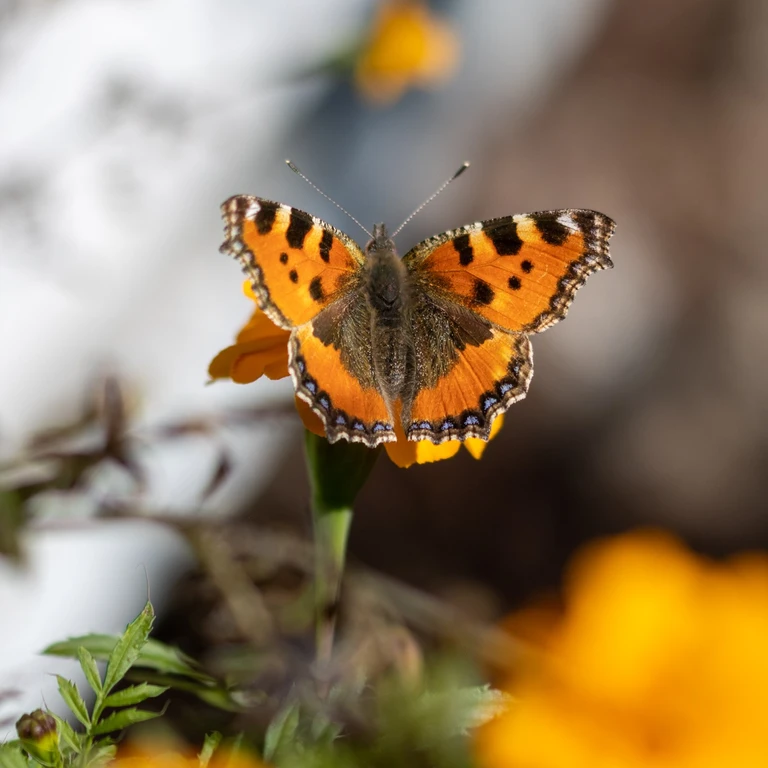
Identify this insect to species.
Aglais urticae
